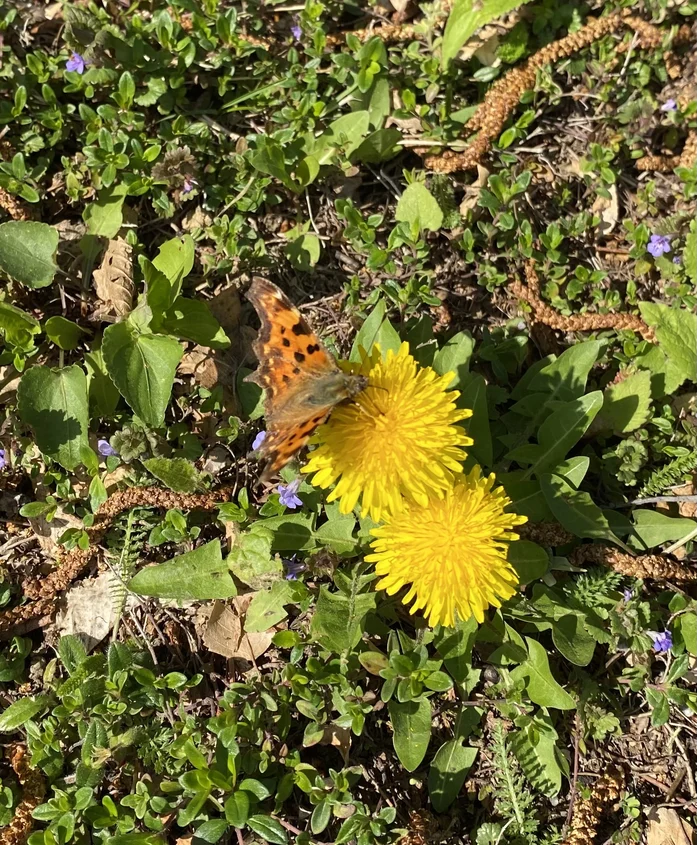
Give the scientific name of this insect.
Polygonia c-album
